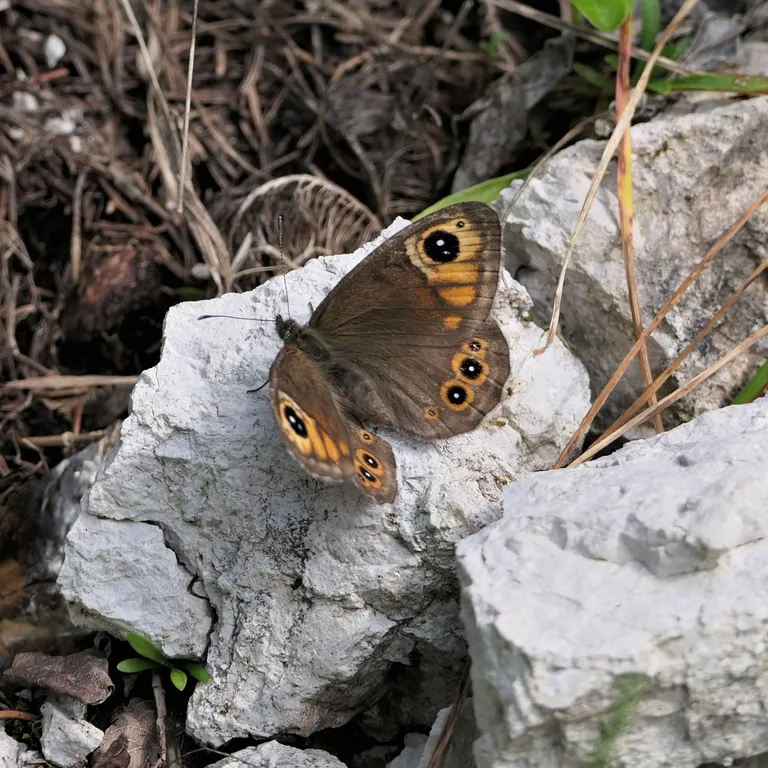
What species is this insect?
Lasiommata maera (also Pararge maera)
